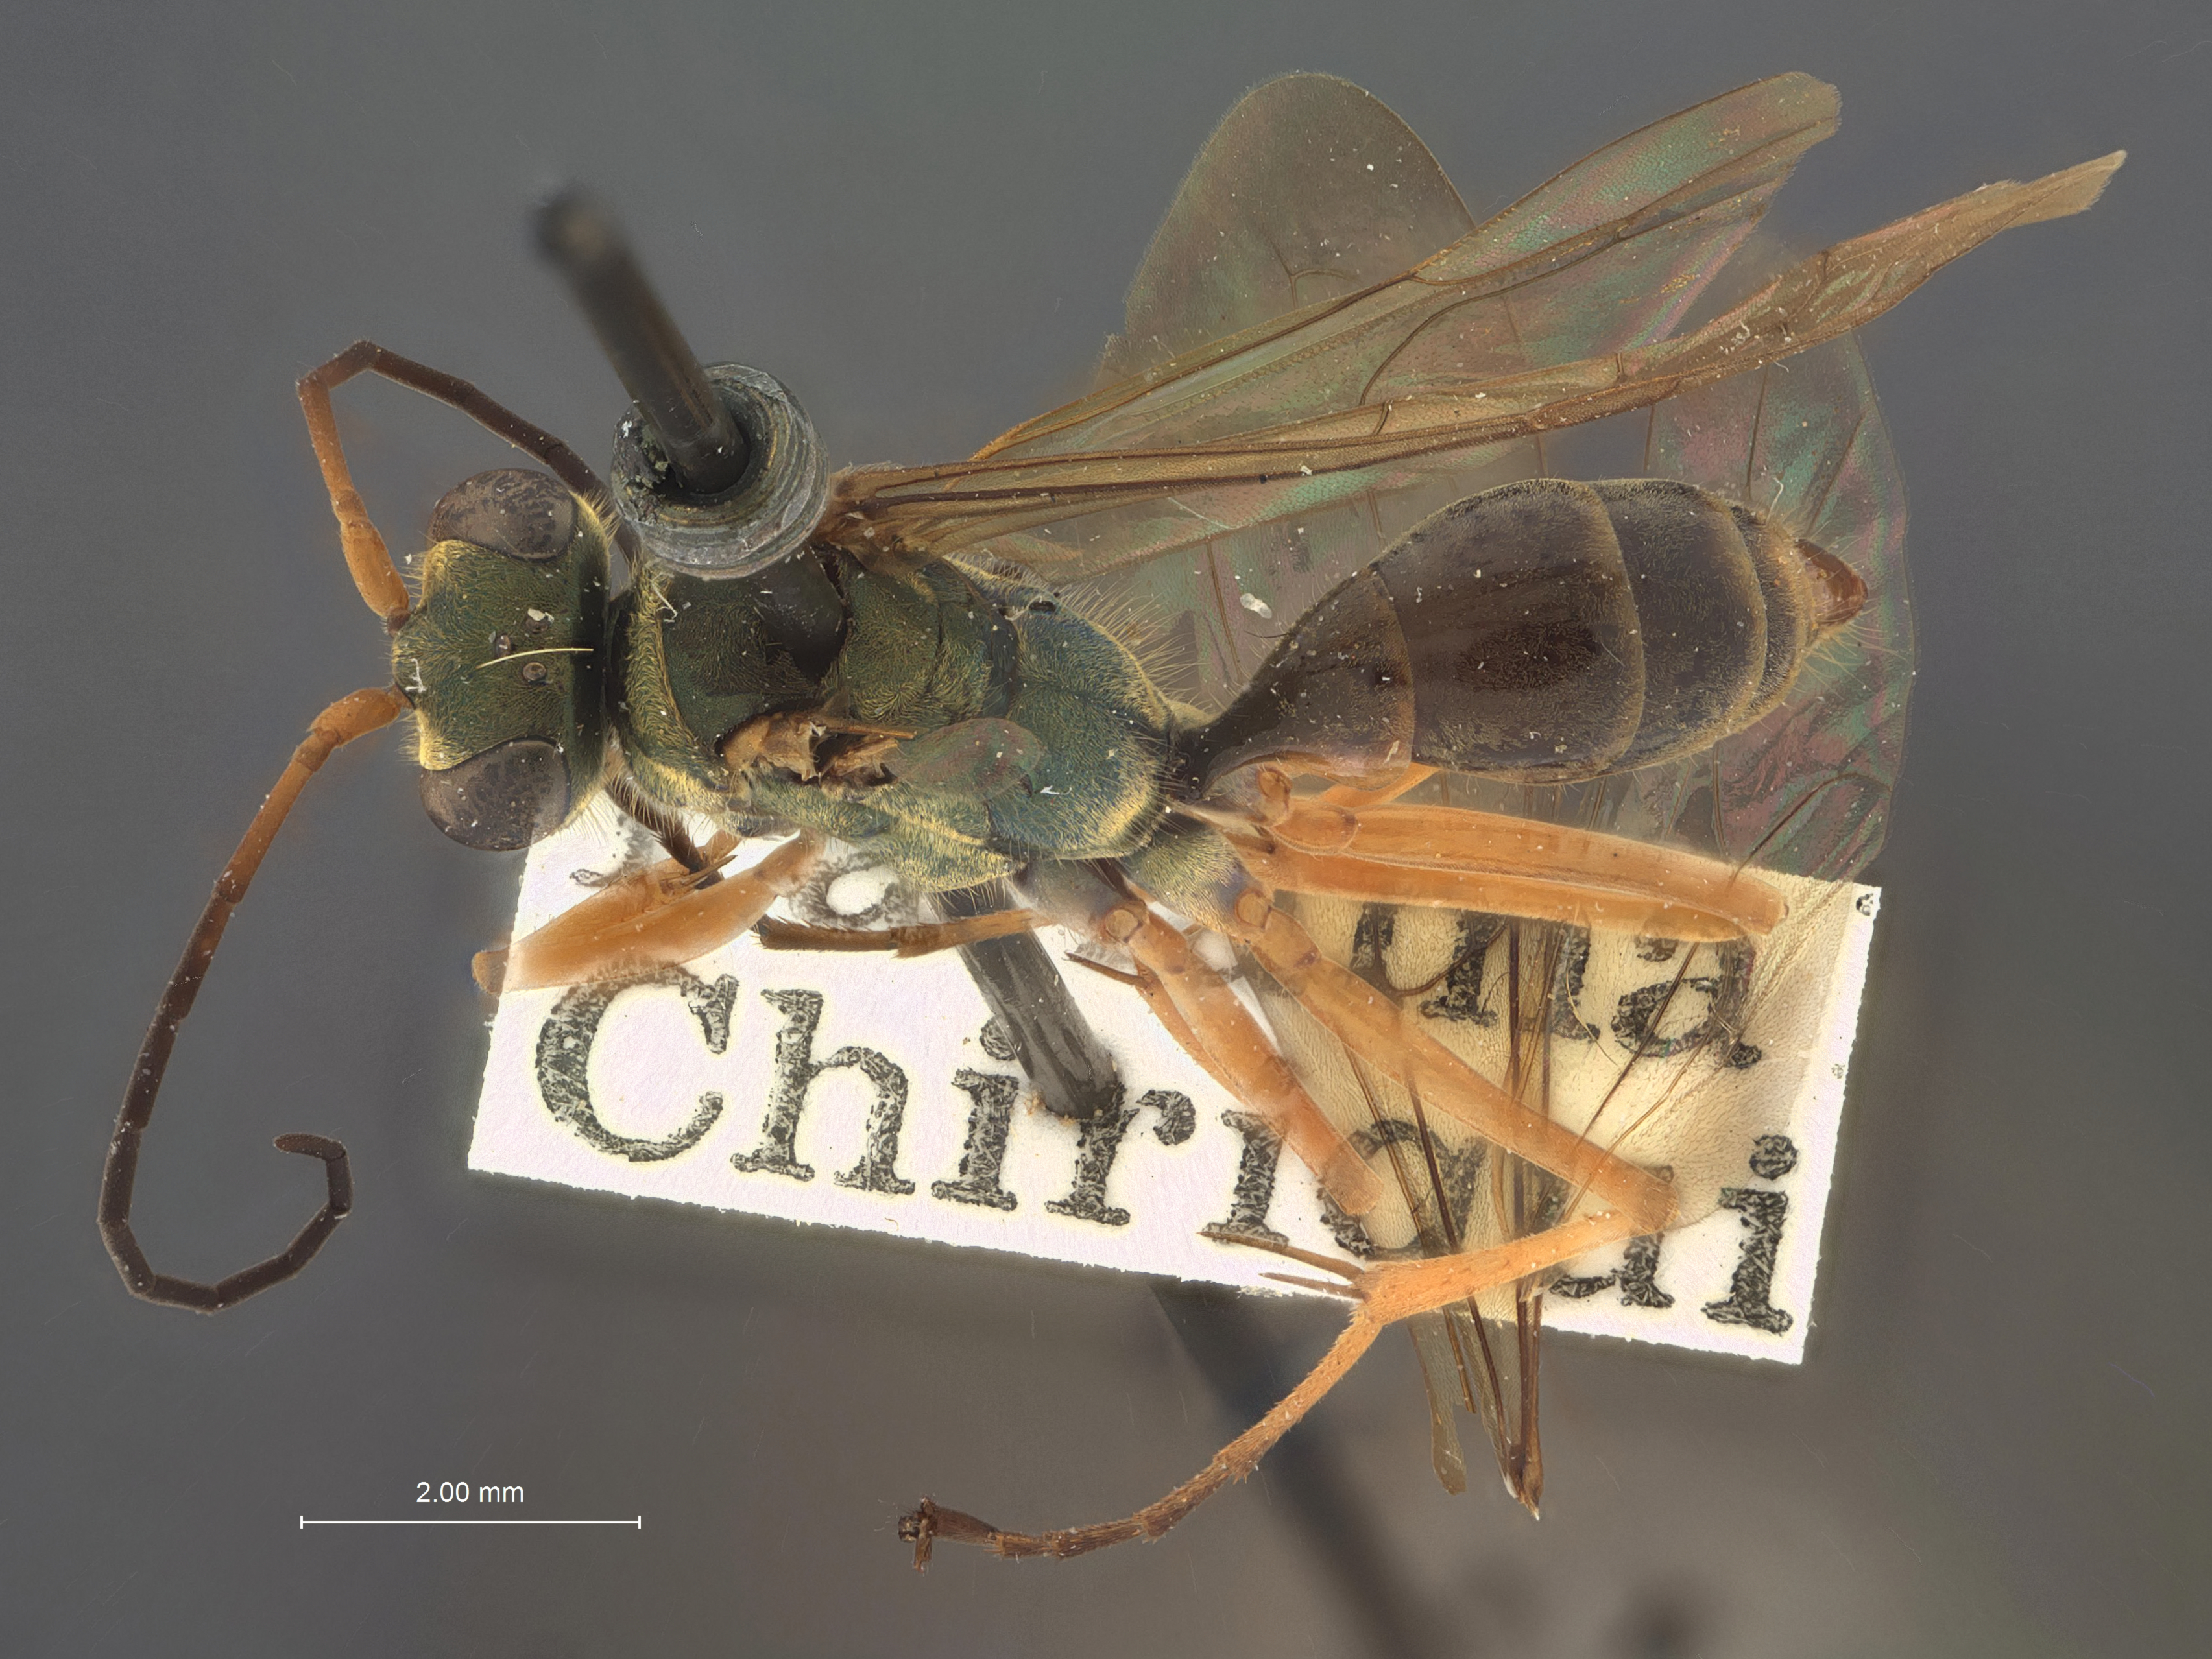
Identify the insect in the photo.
Auplopus splendens
